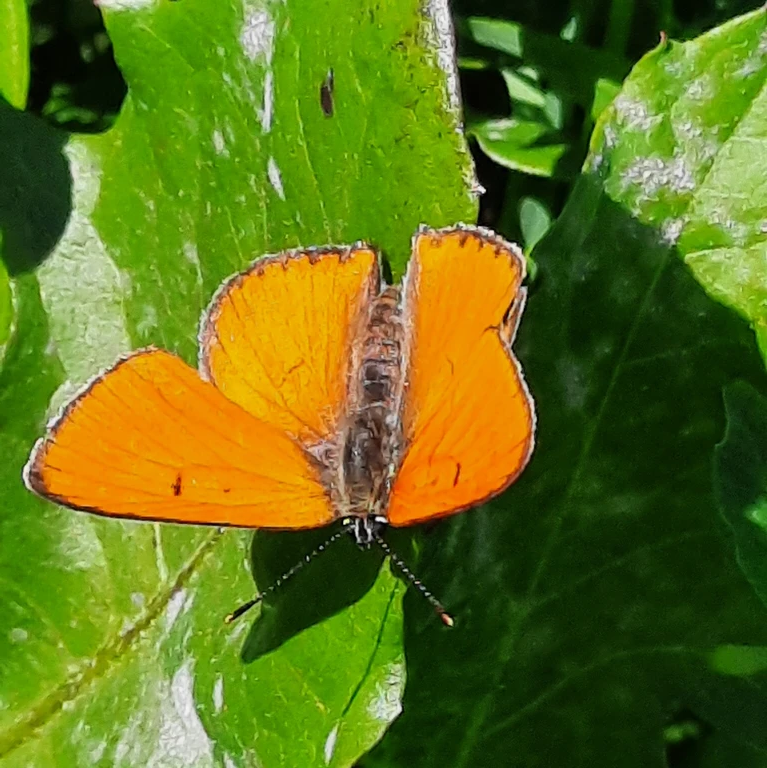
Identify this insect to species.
Lycaena dispar
